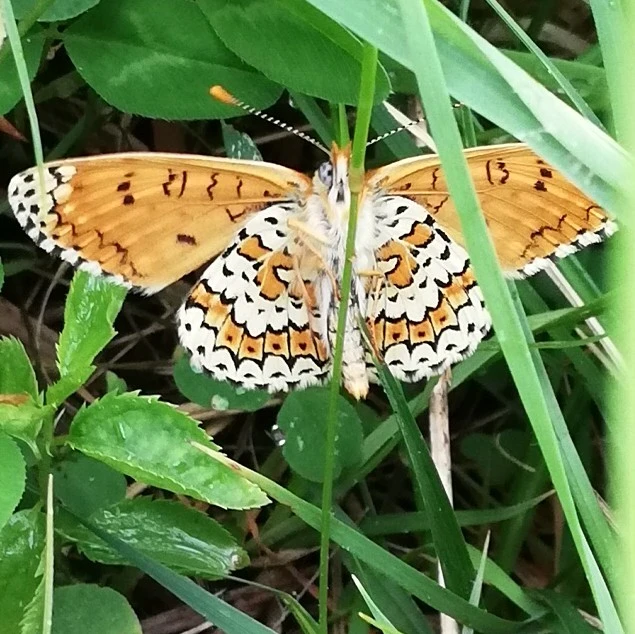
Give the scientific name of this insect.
Melitaea cinxia
